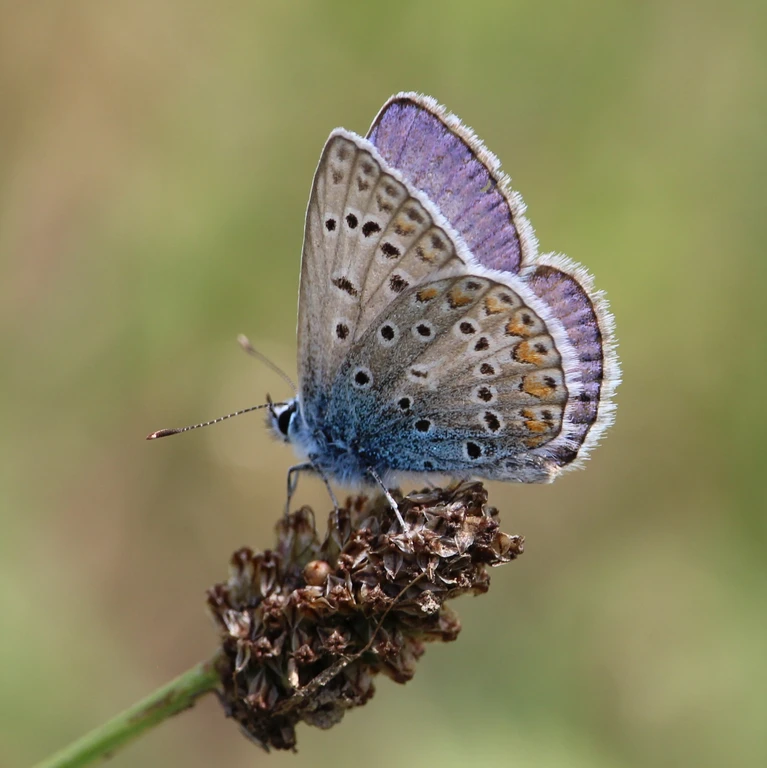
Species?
Polyommatus icarus
